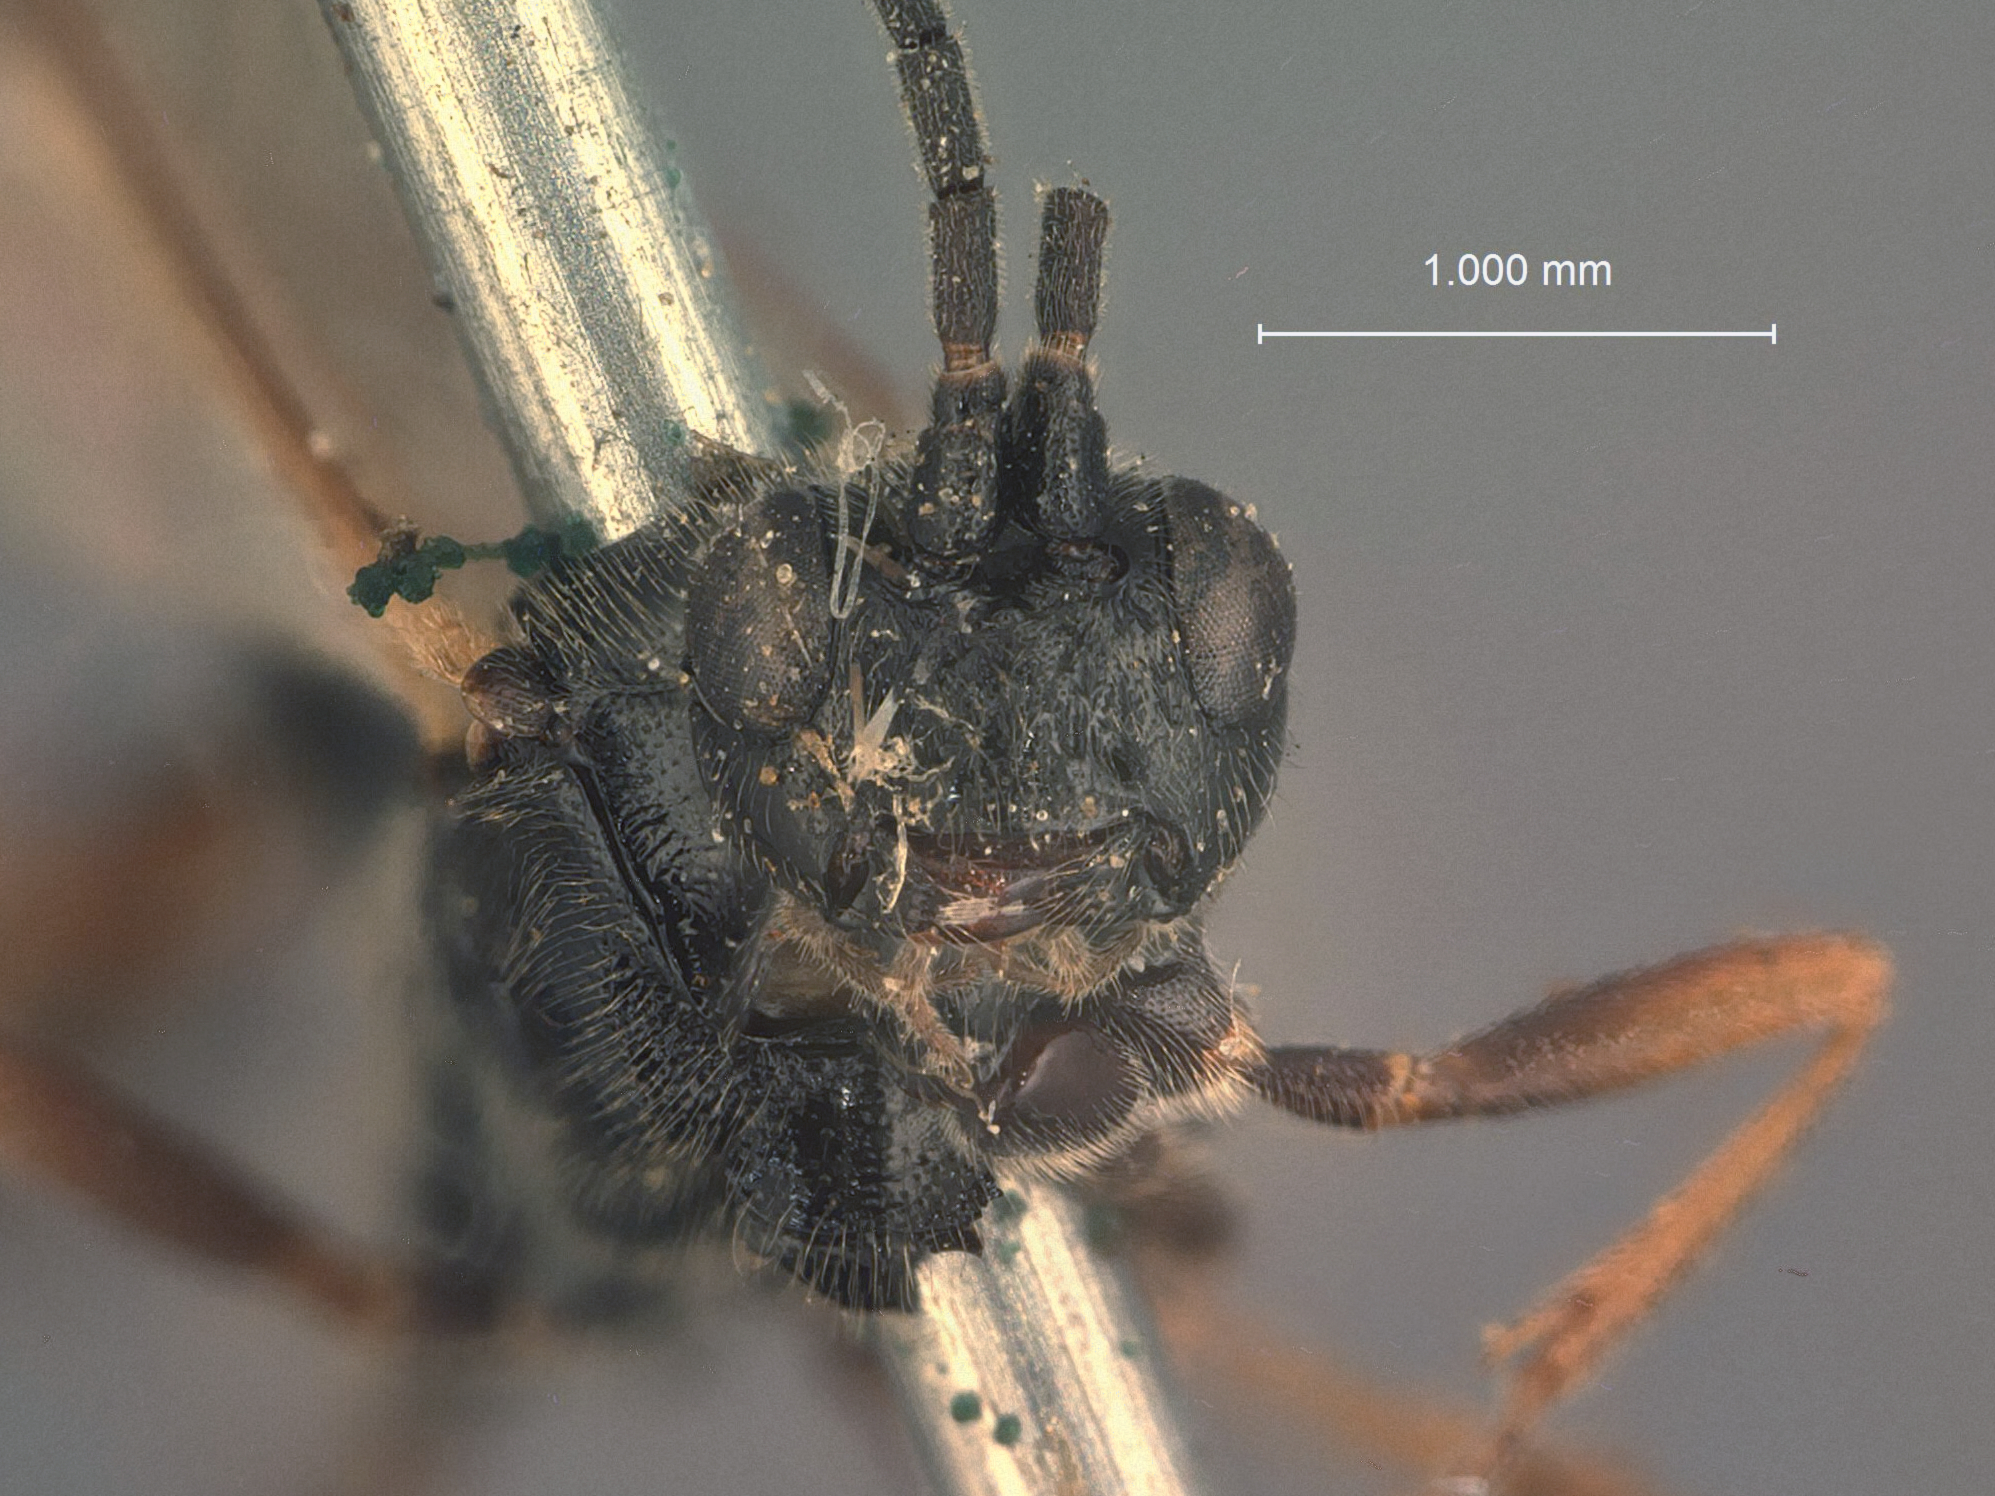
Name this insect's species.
Exolytus rubrocinctus
